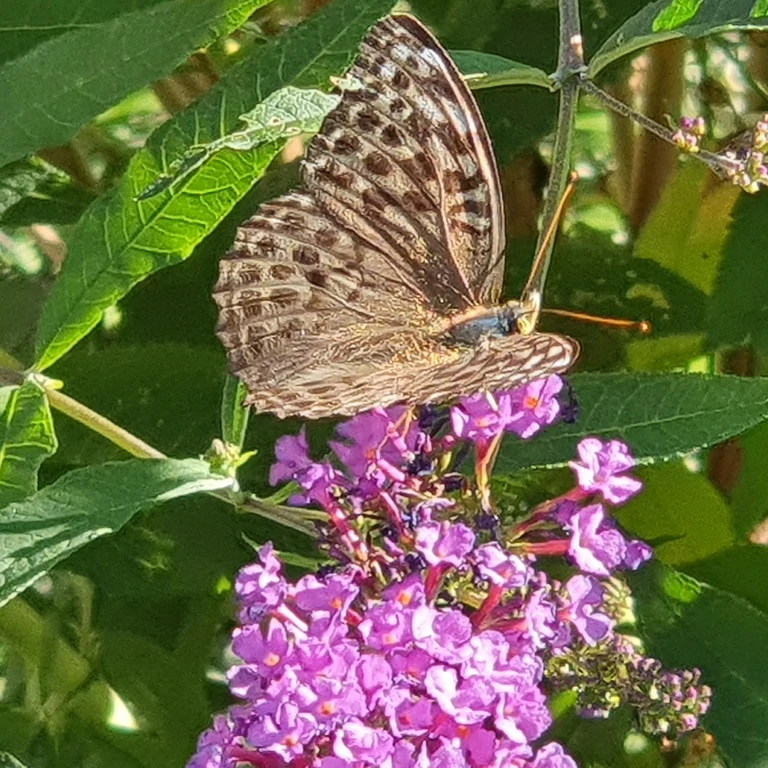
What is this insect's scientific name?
Argynnis paphia
